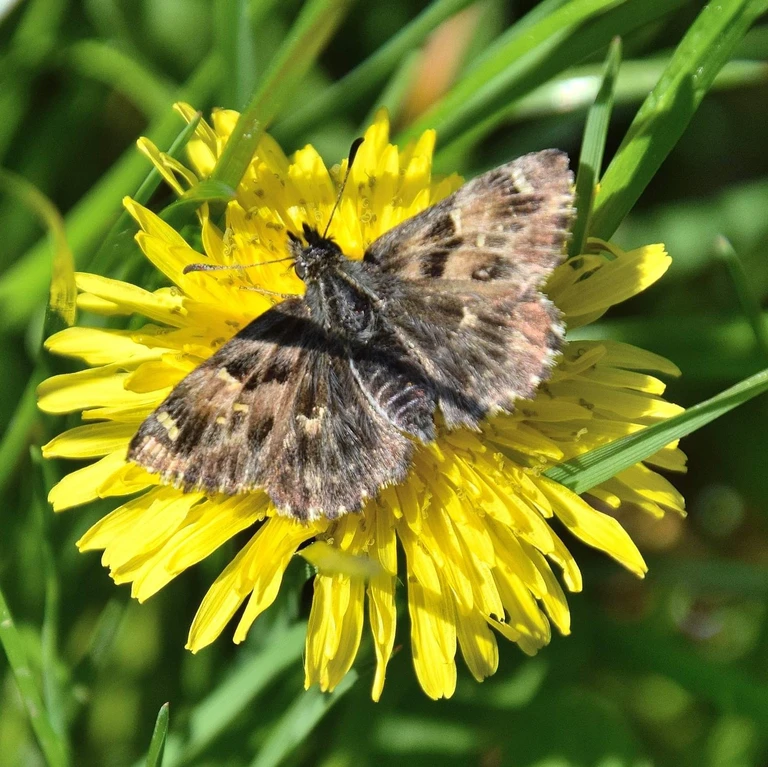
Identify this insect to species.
Carcharodus alceae
